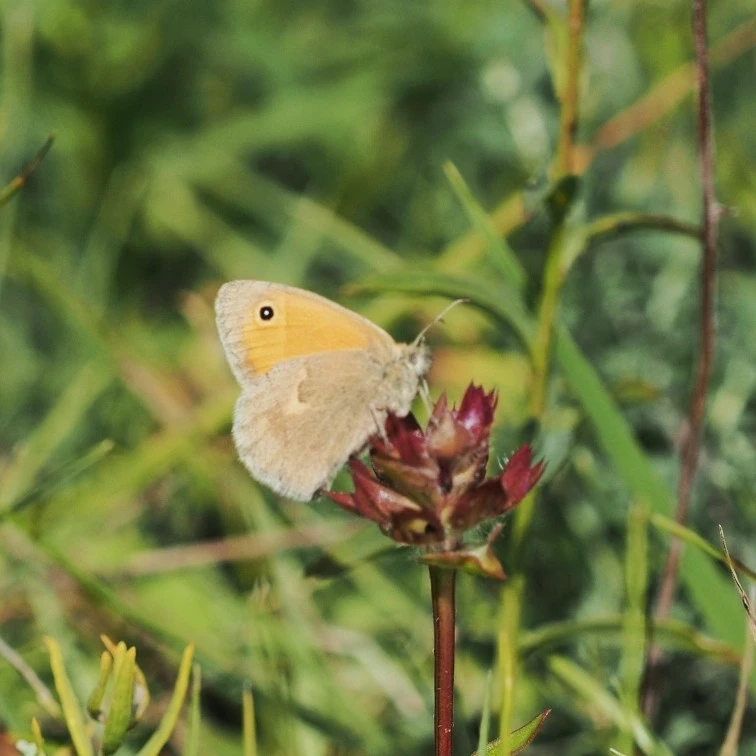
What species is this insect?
Coenonympha pamphilus
